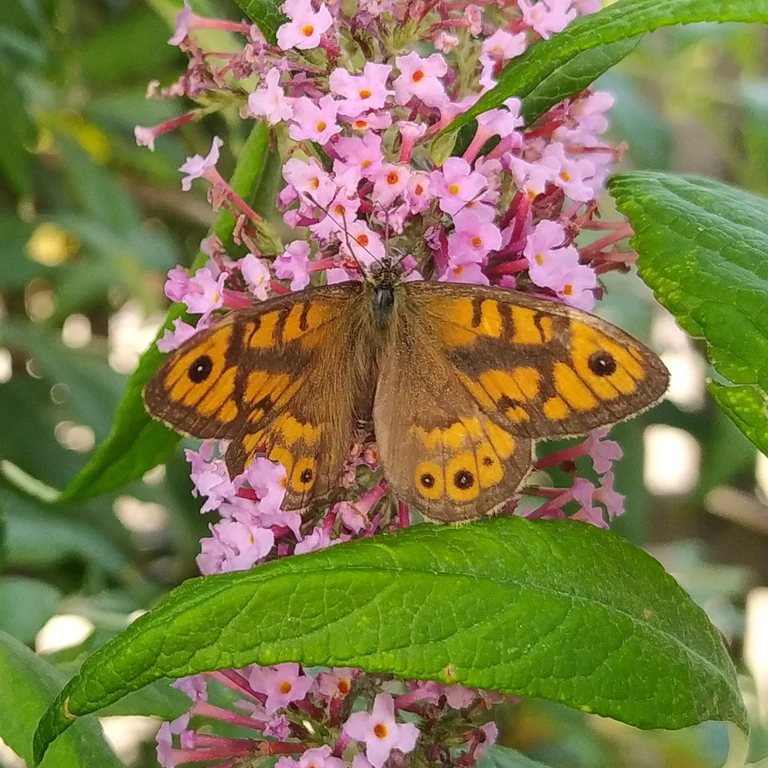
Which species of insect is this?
Lasiommata megera (also Pararge megera)
